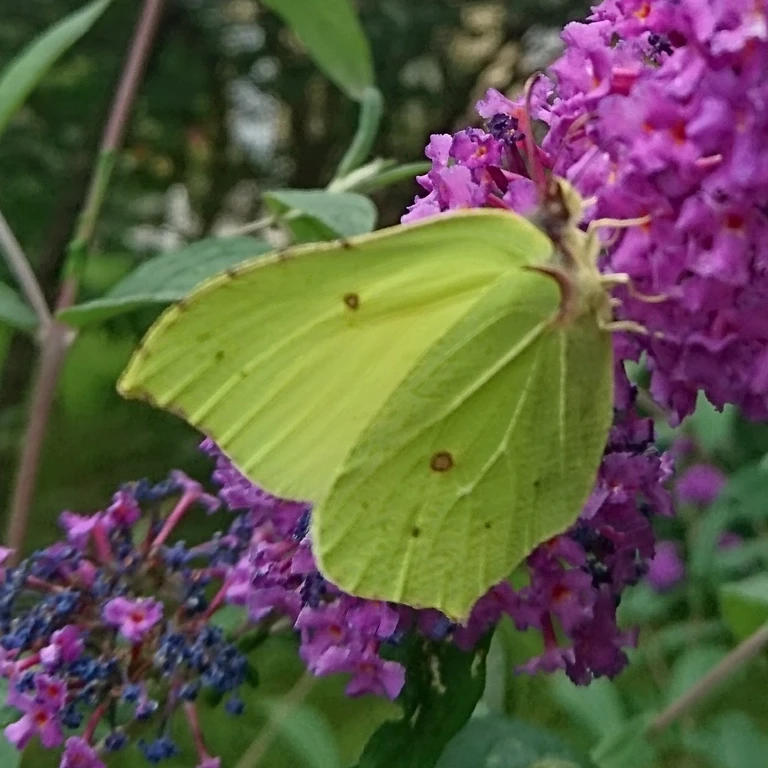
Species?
Gonepteryx rhamni
